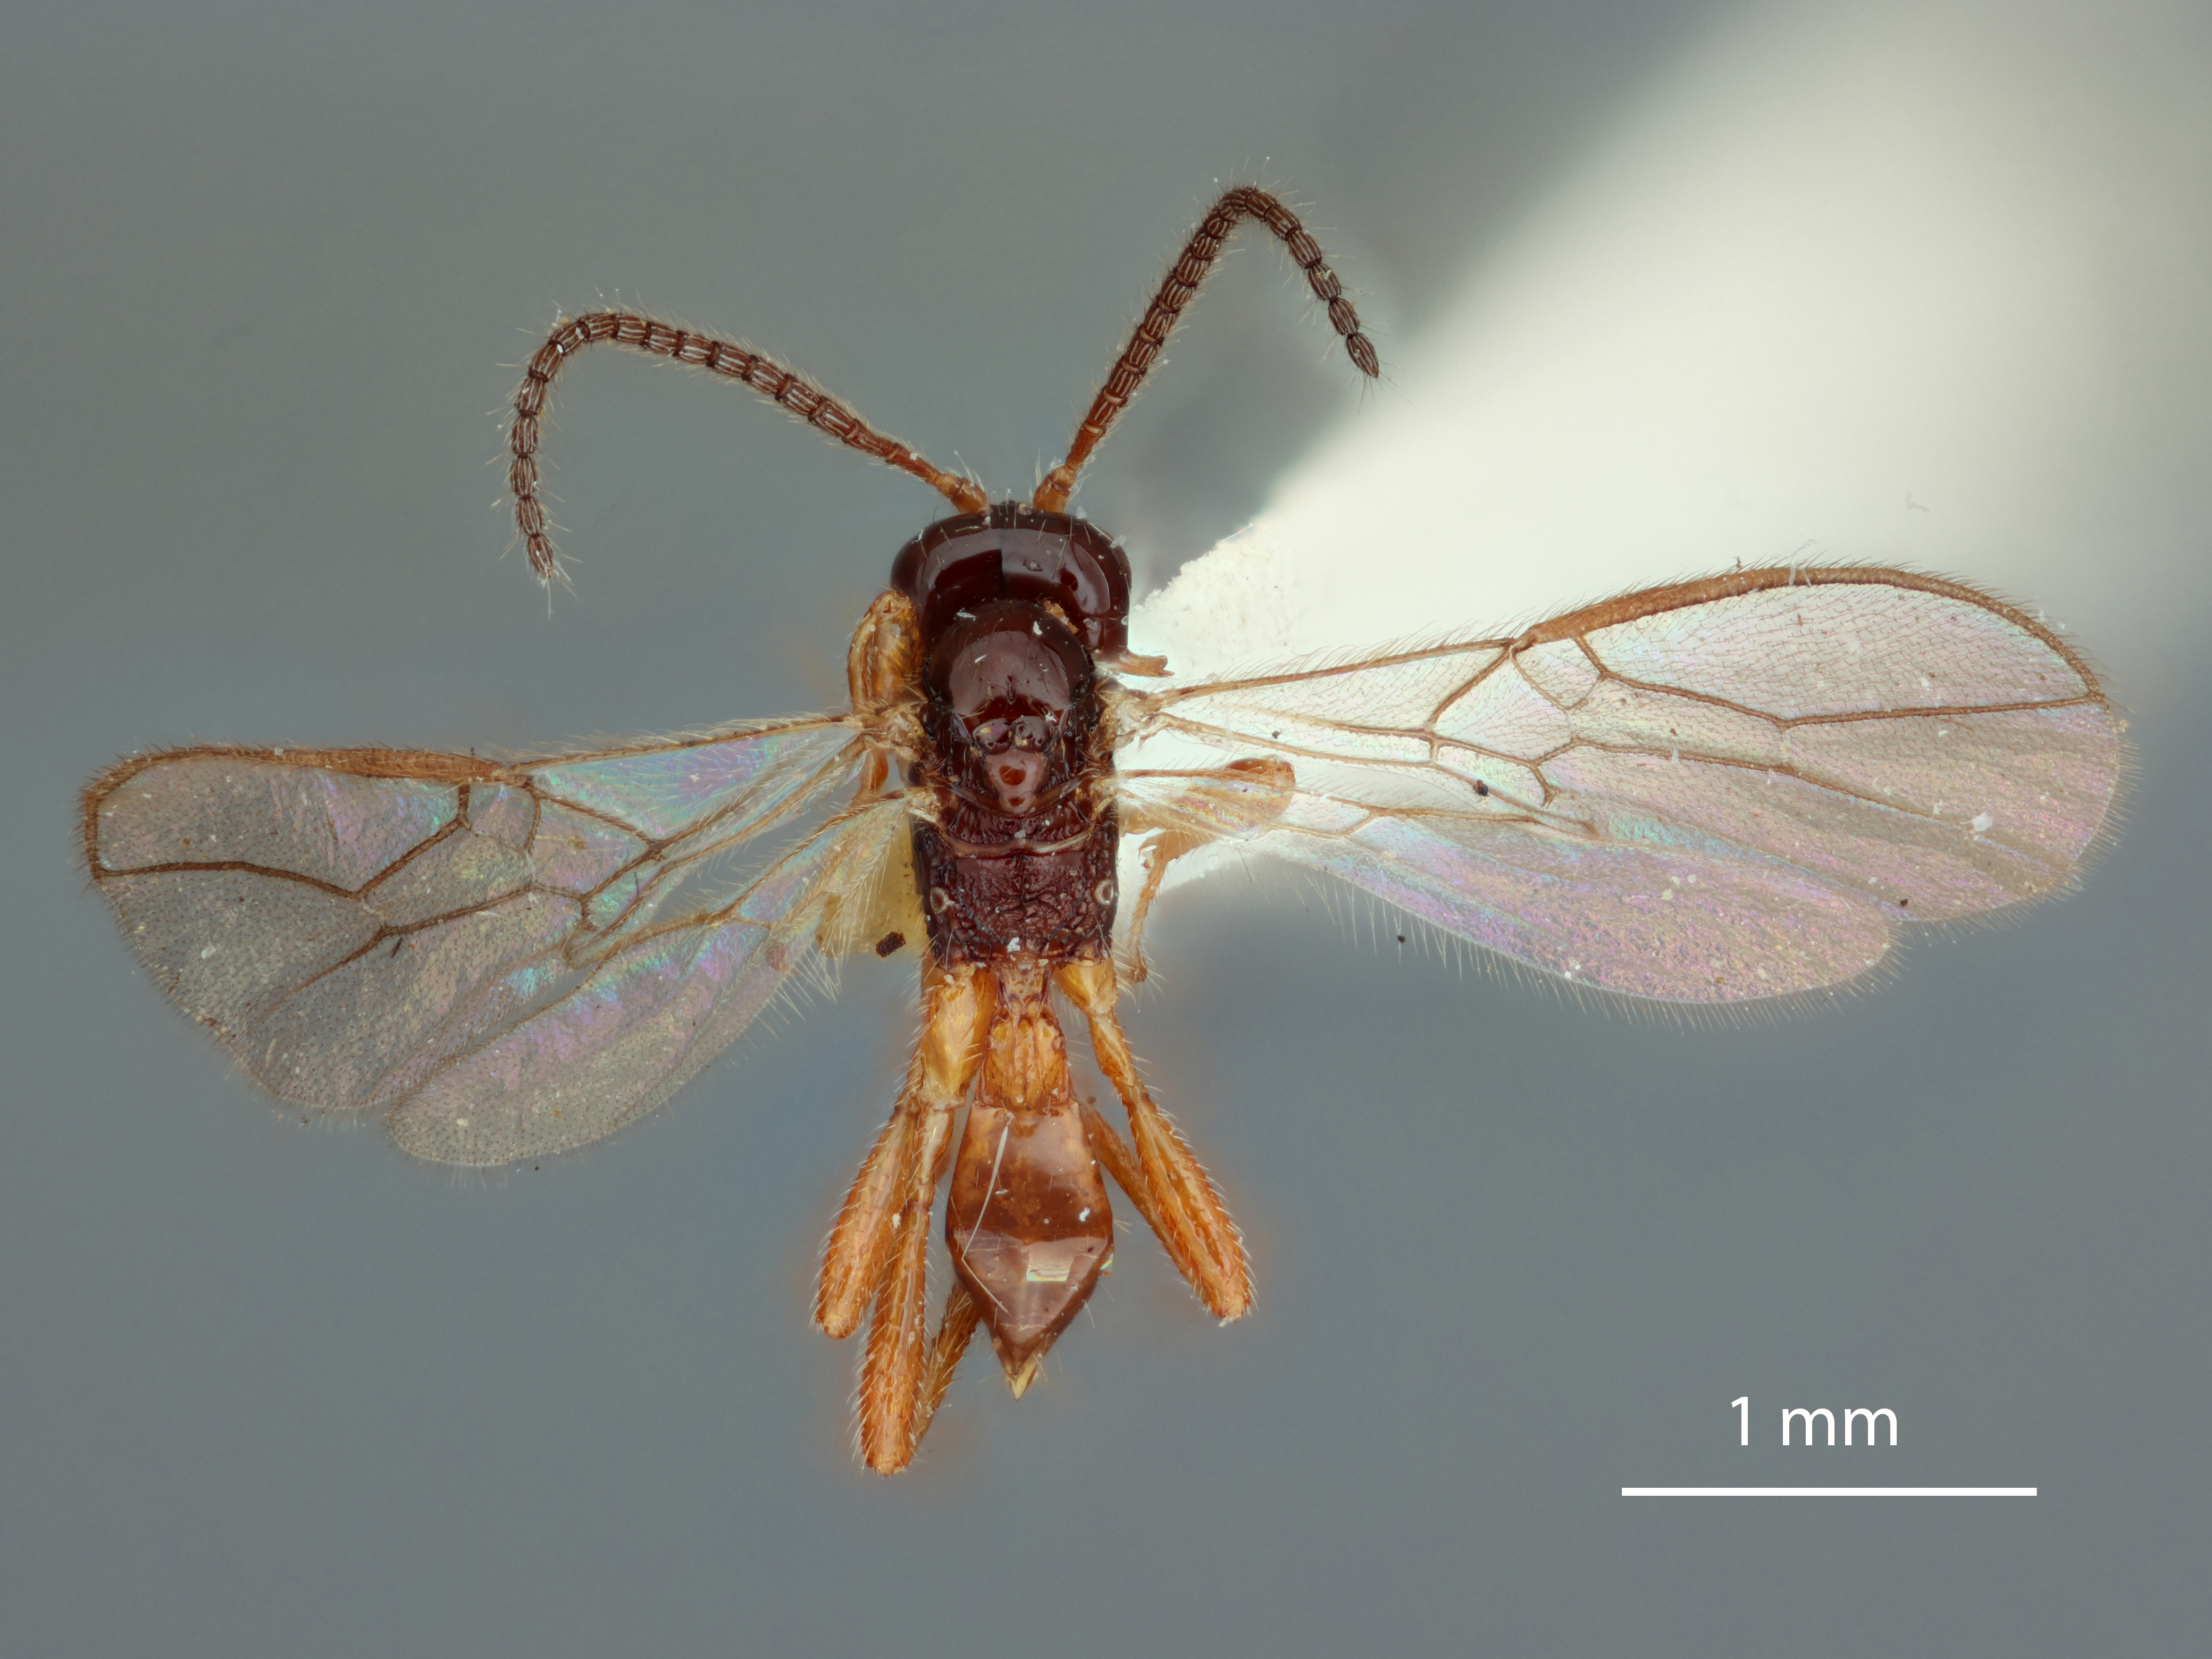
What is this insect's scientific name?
Aspilota shannoni
